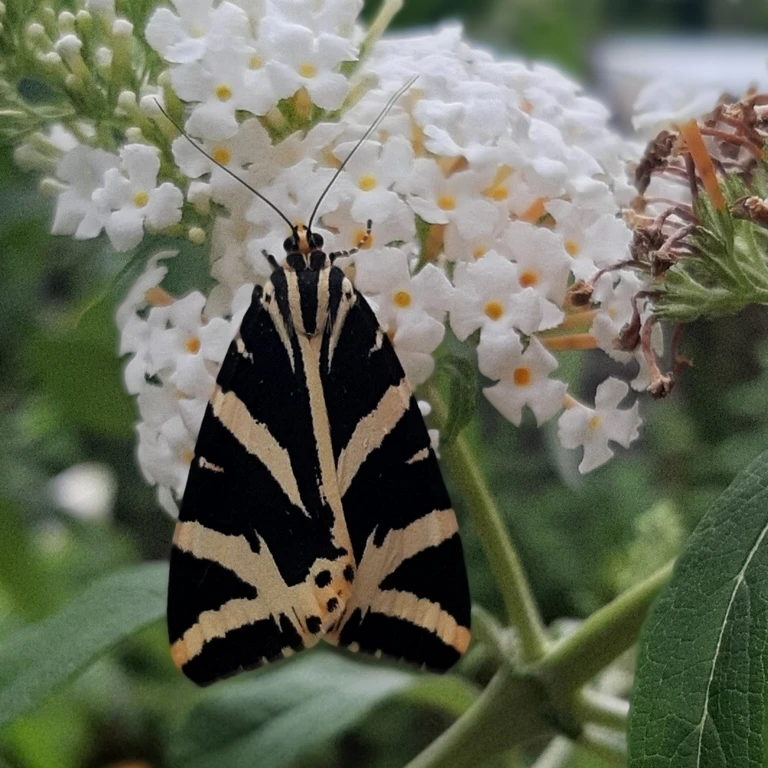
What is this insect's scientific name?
Euplagia quadripunctaria
